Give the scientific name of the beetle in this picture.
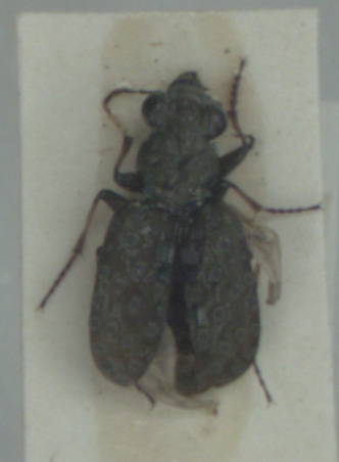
Elaphrus cupreus
